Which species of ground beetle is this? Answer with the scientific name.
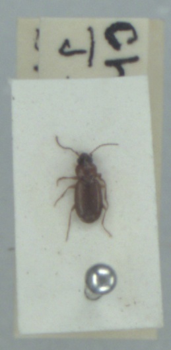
Bembidion obtusum
